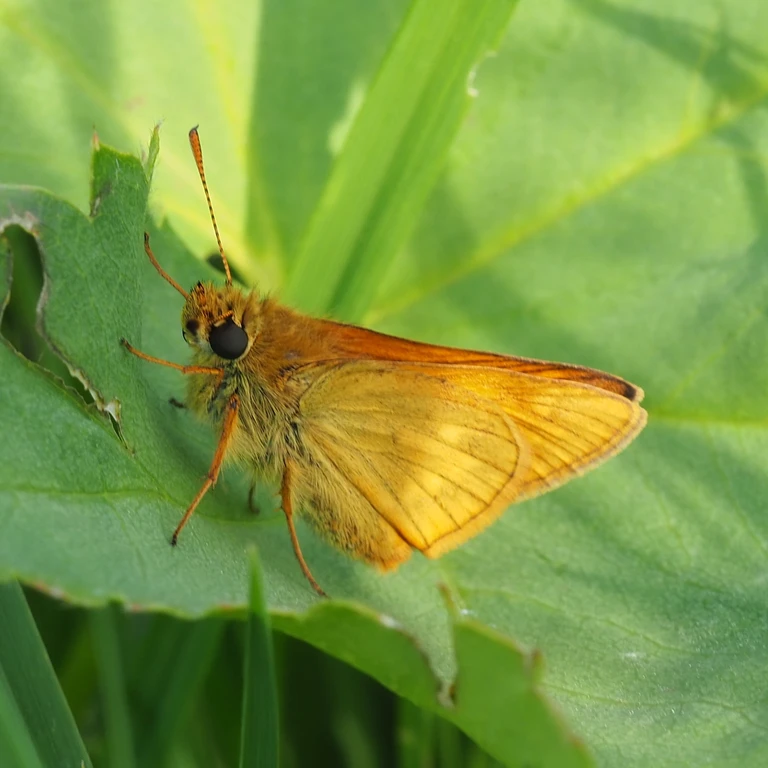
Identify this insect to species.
Ochlodes sylvanus (also Ochlodes venata)
